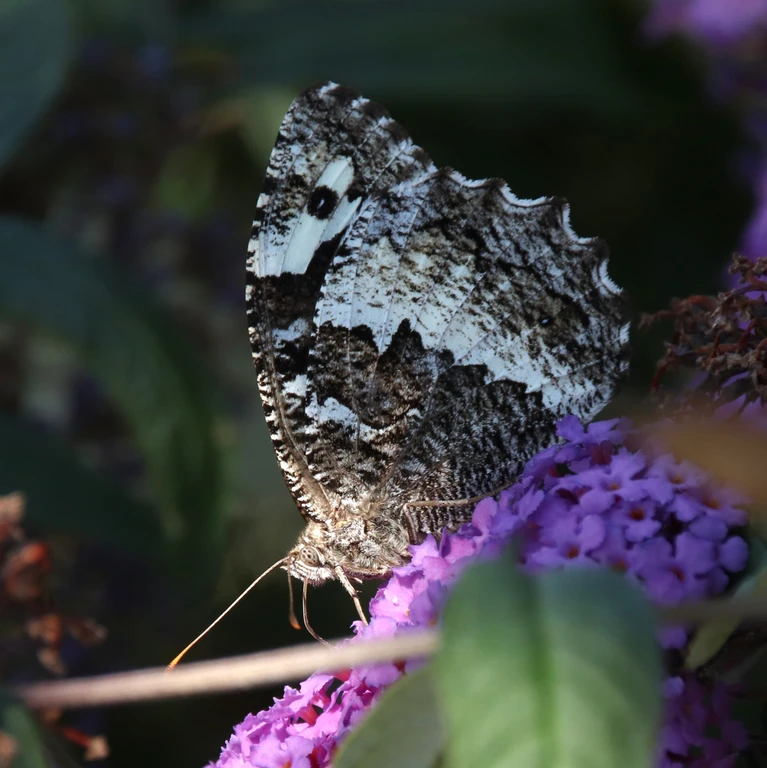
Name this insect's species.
Brintesia circe
